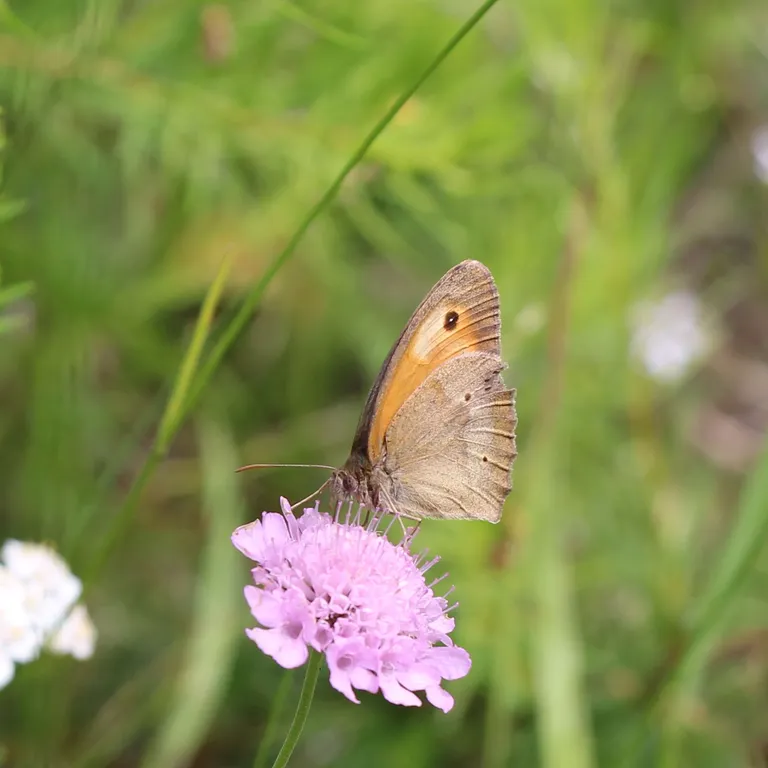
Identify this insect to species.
Maniola jurtina
